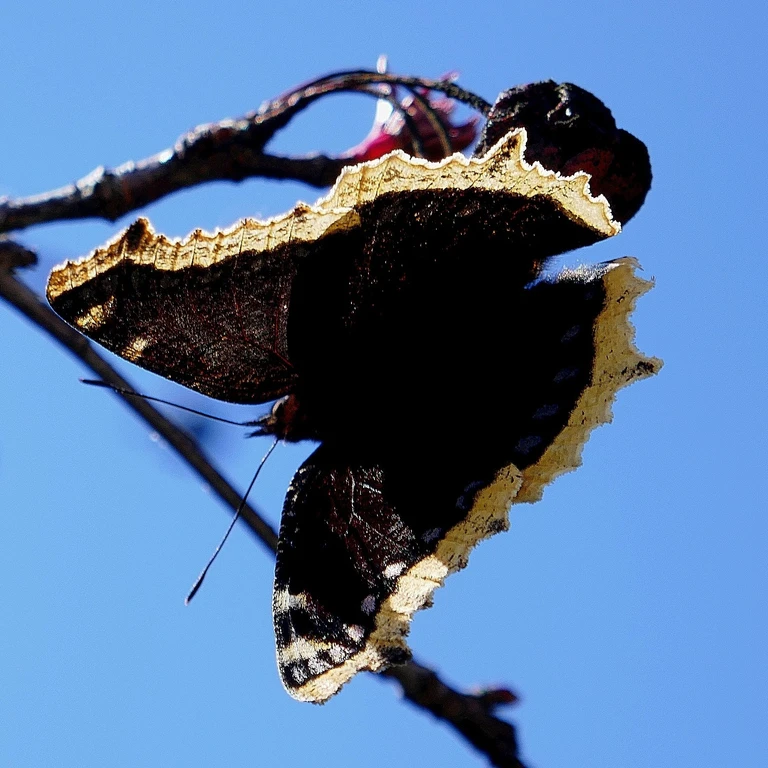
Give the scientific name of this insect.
Nymphalis antiopa
